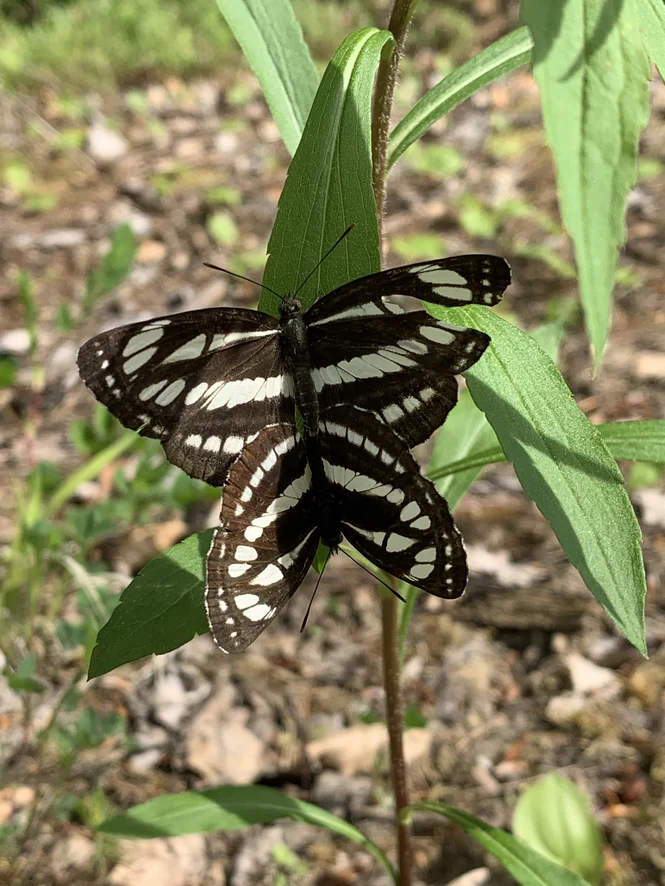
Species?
Neptis sappho
